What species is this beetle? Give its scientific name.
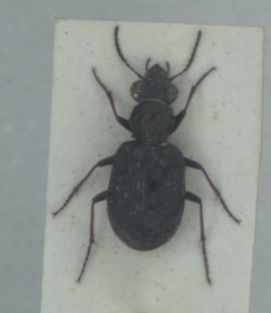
Elaphrus cupreus
